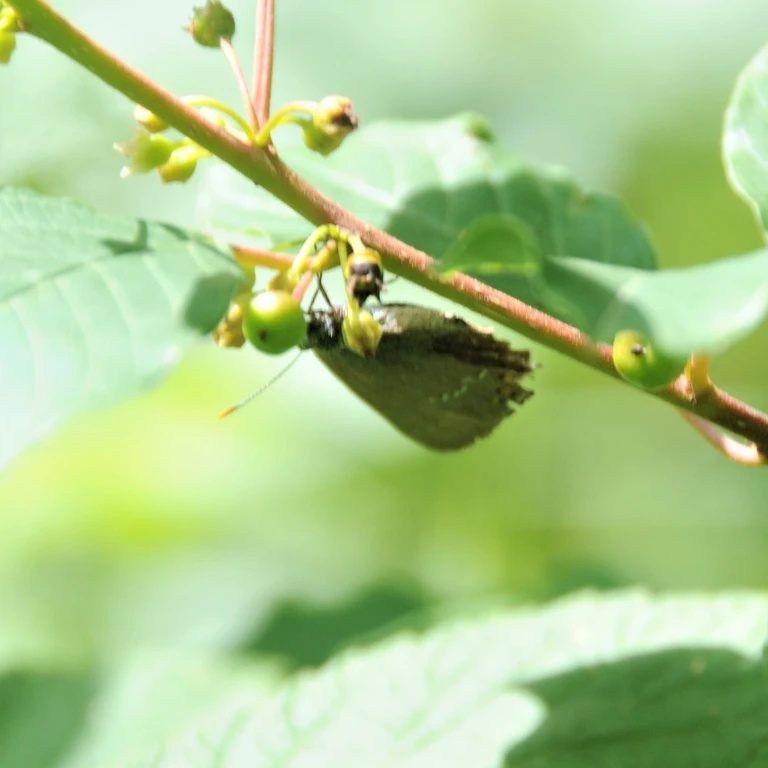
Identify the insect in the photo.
Satyrium acaciae (also Strymon acaciae)
